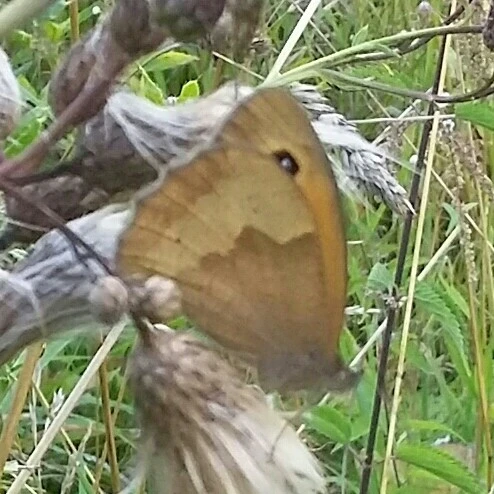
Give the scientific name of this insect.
Maniola jurtina
